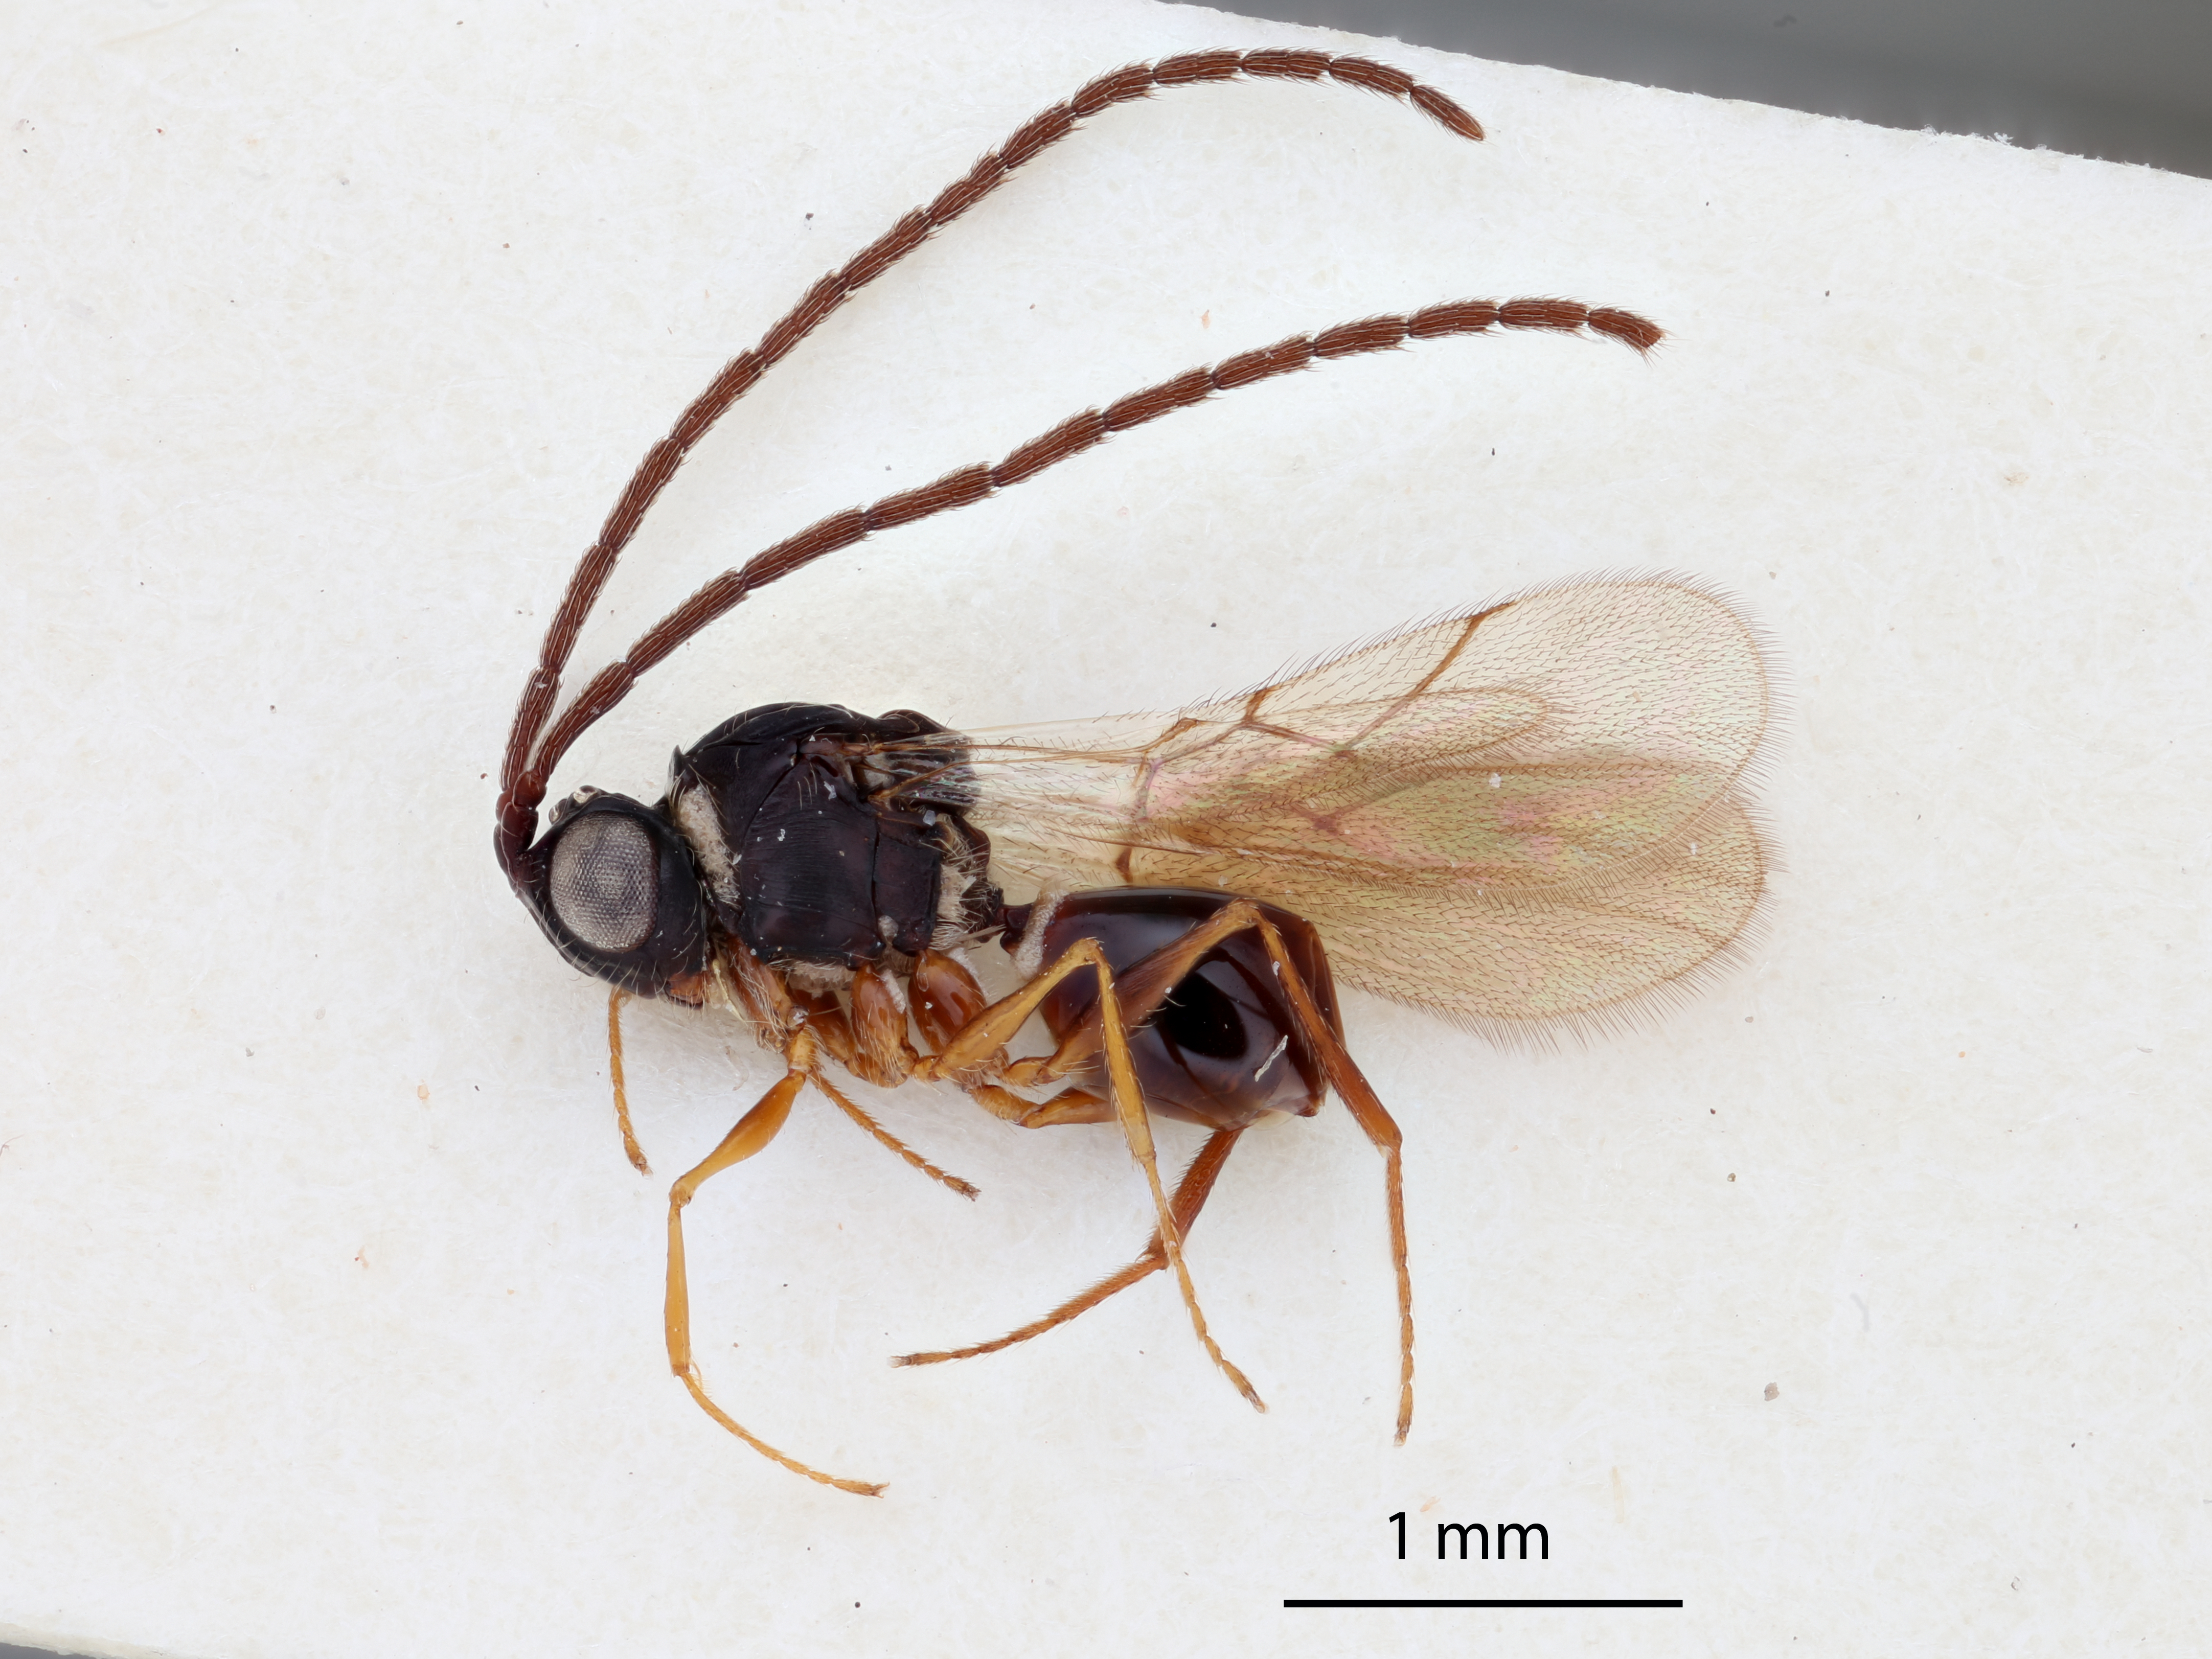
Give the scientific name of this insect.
Humboldteria kerri
